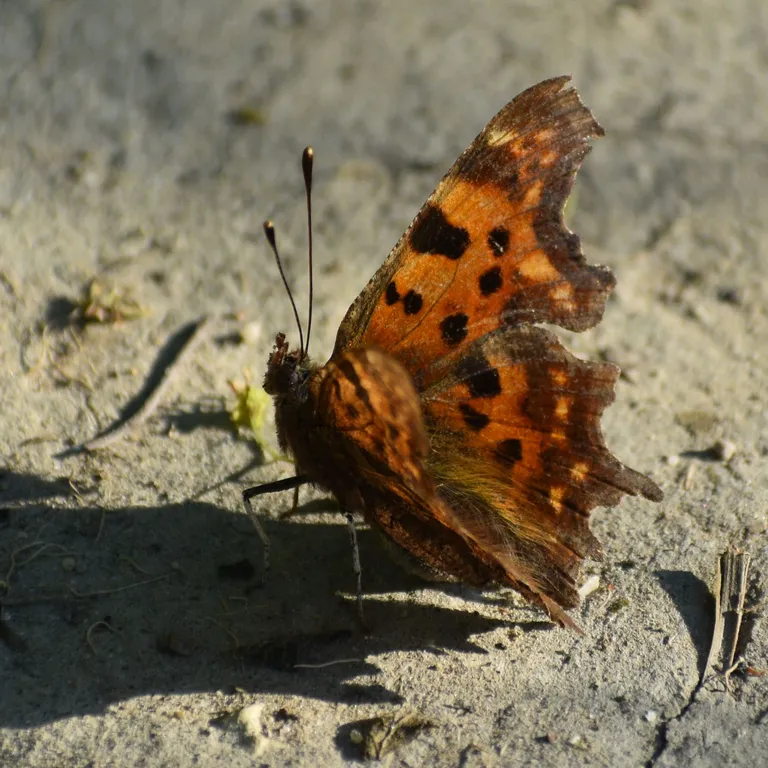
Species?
Polygonia c-album
